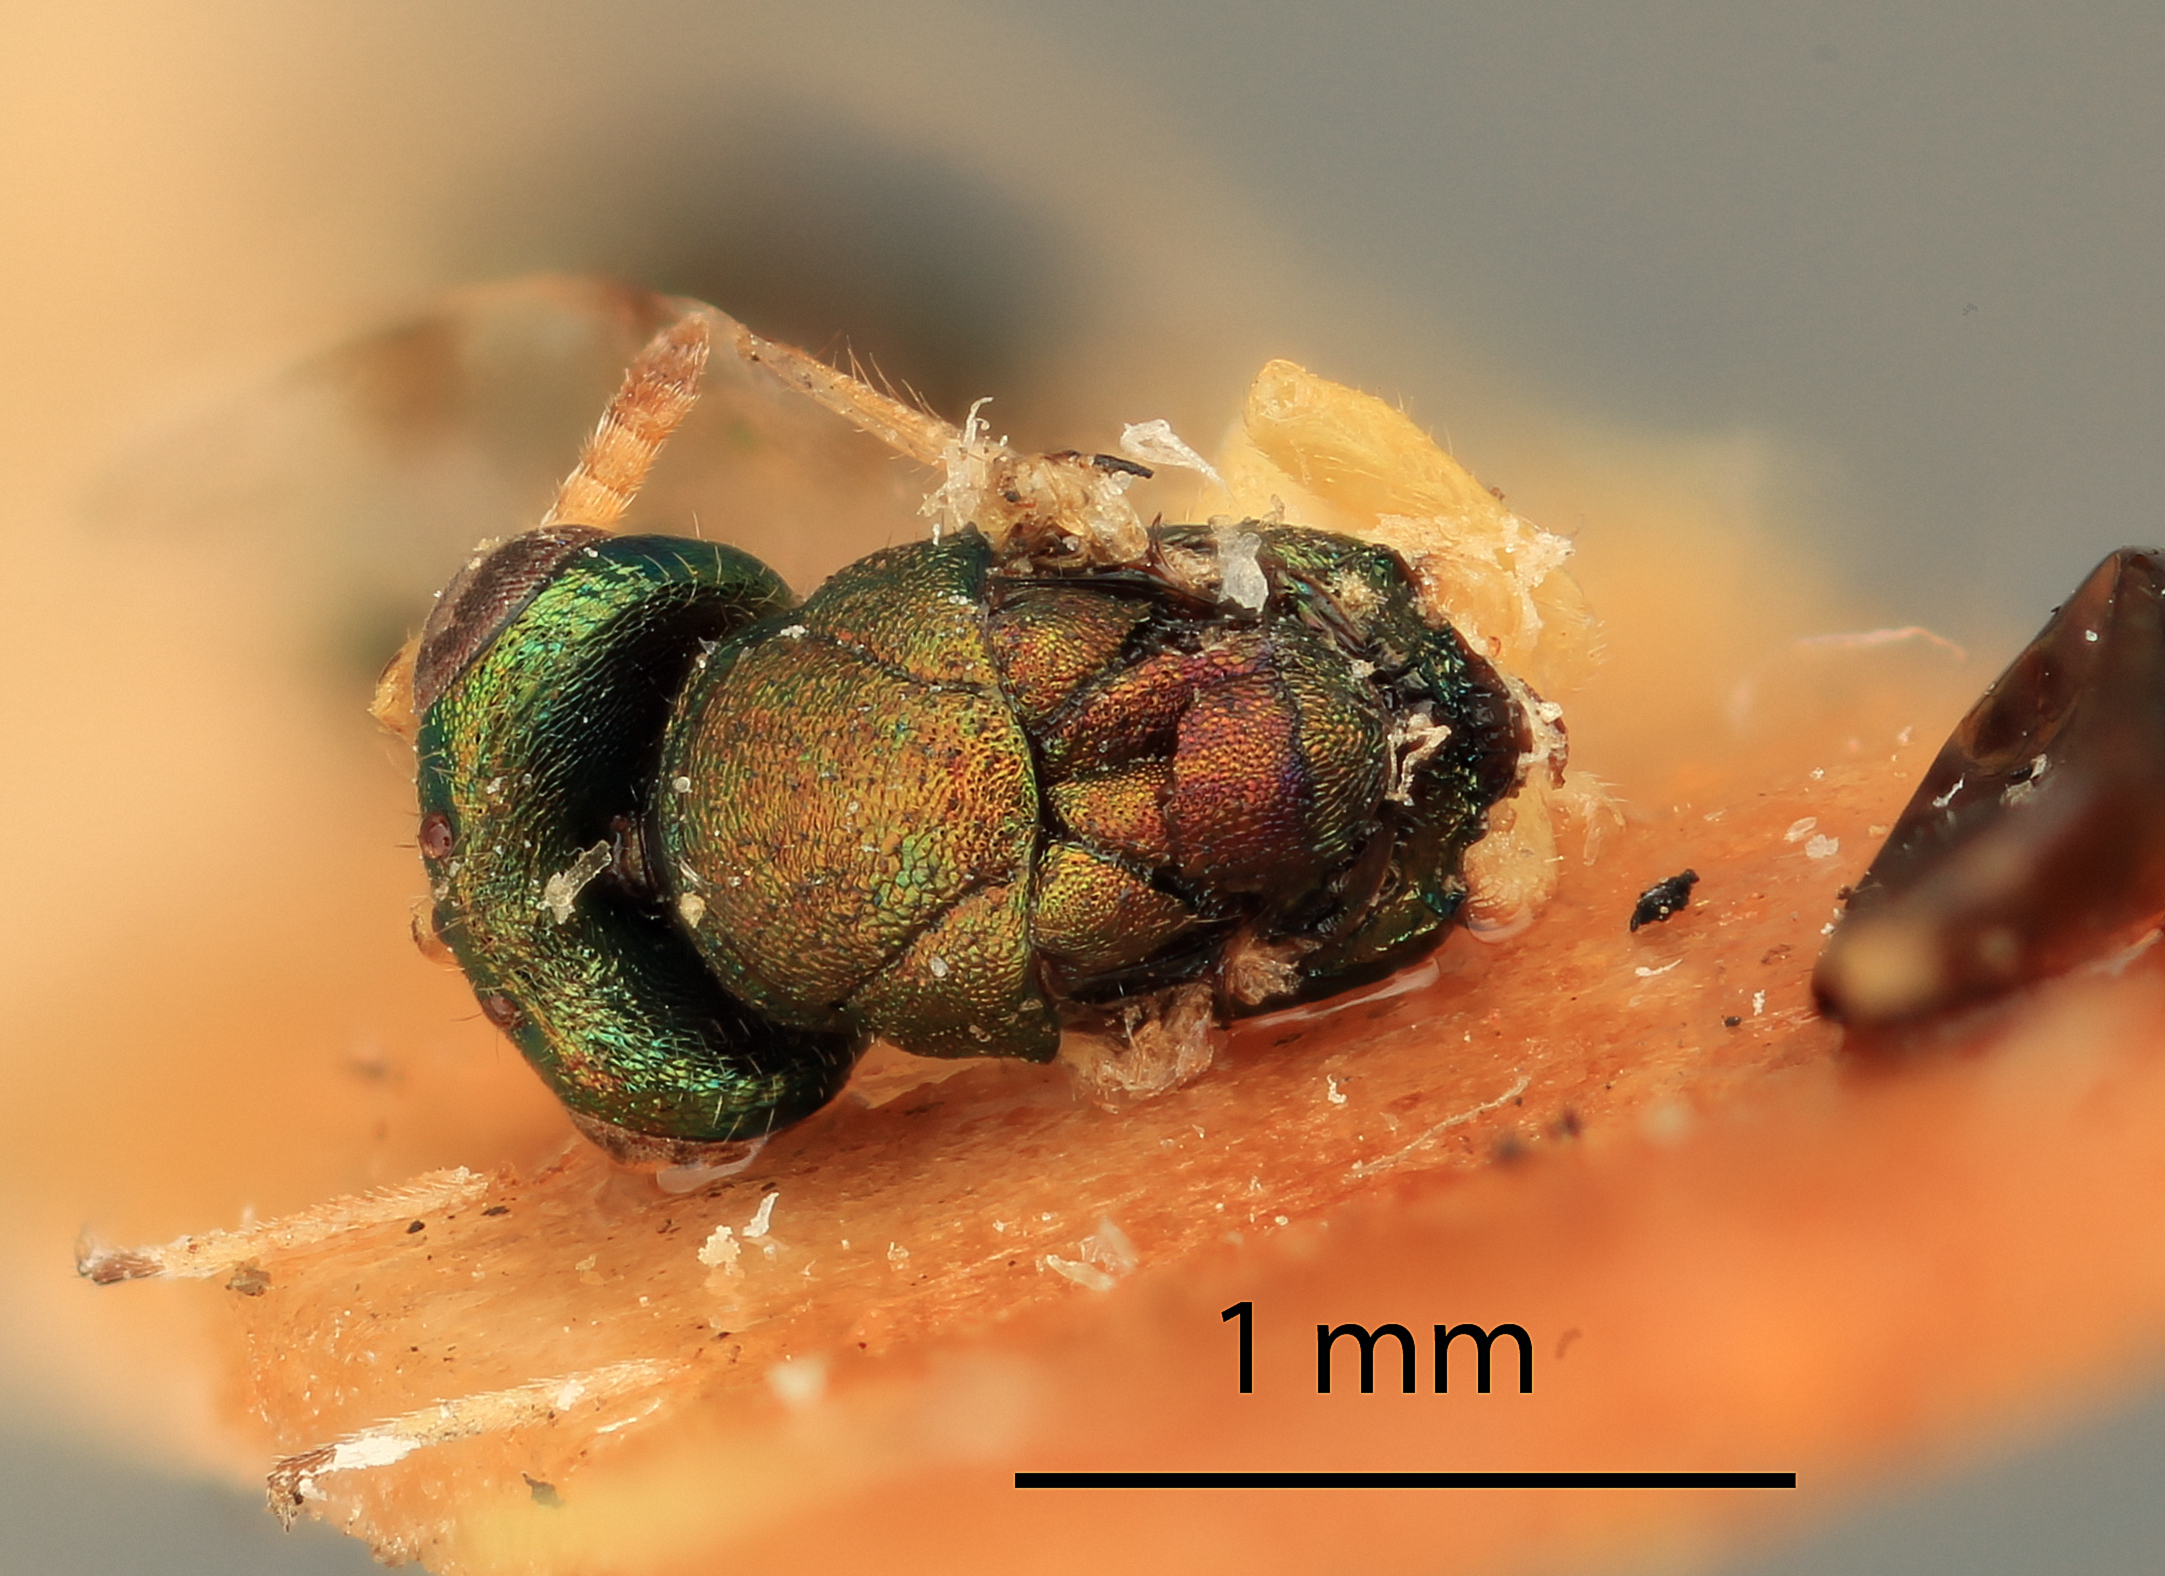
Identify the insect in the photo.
Tridymus biguttatipennis
